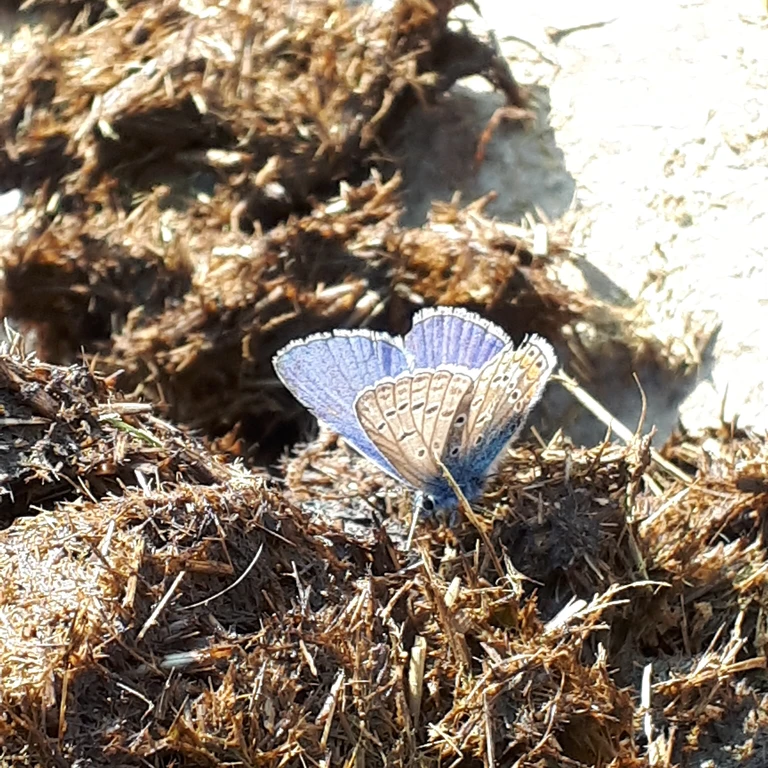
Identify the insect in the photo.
Polyommatus icarus
